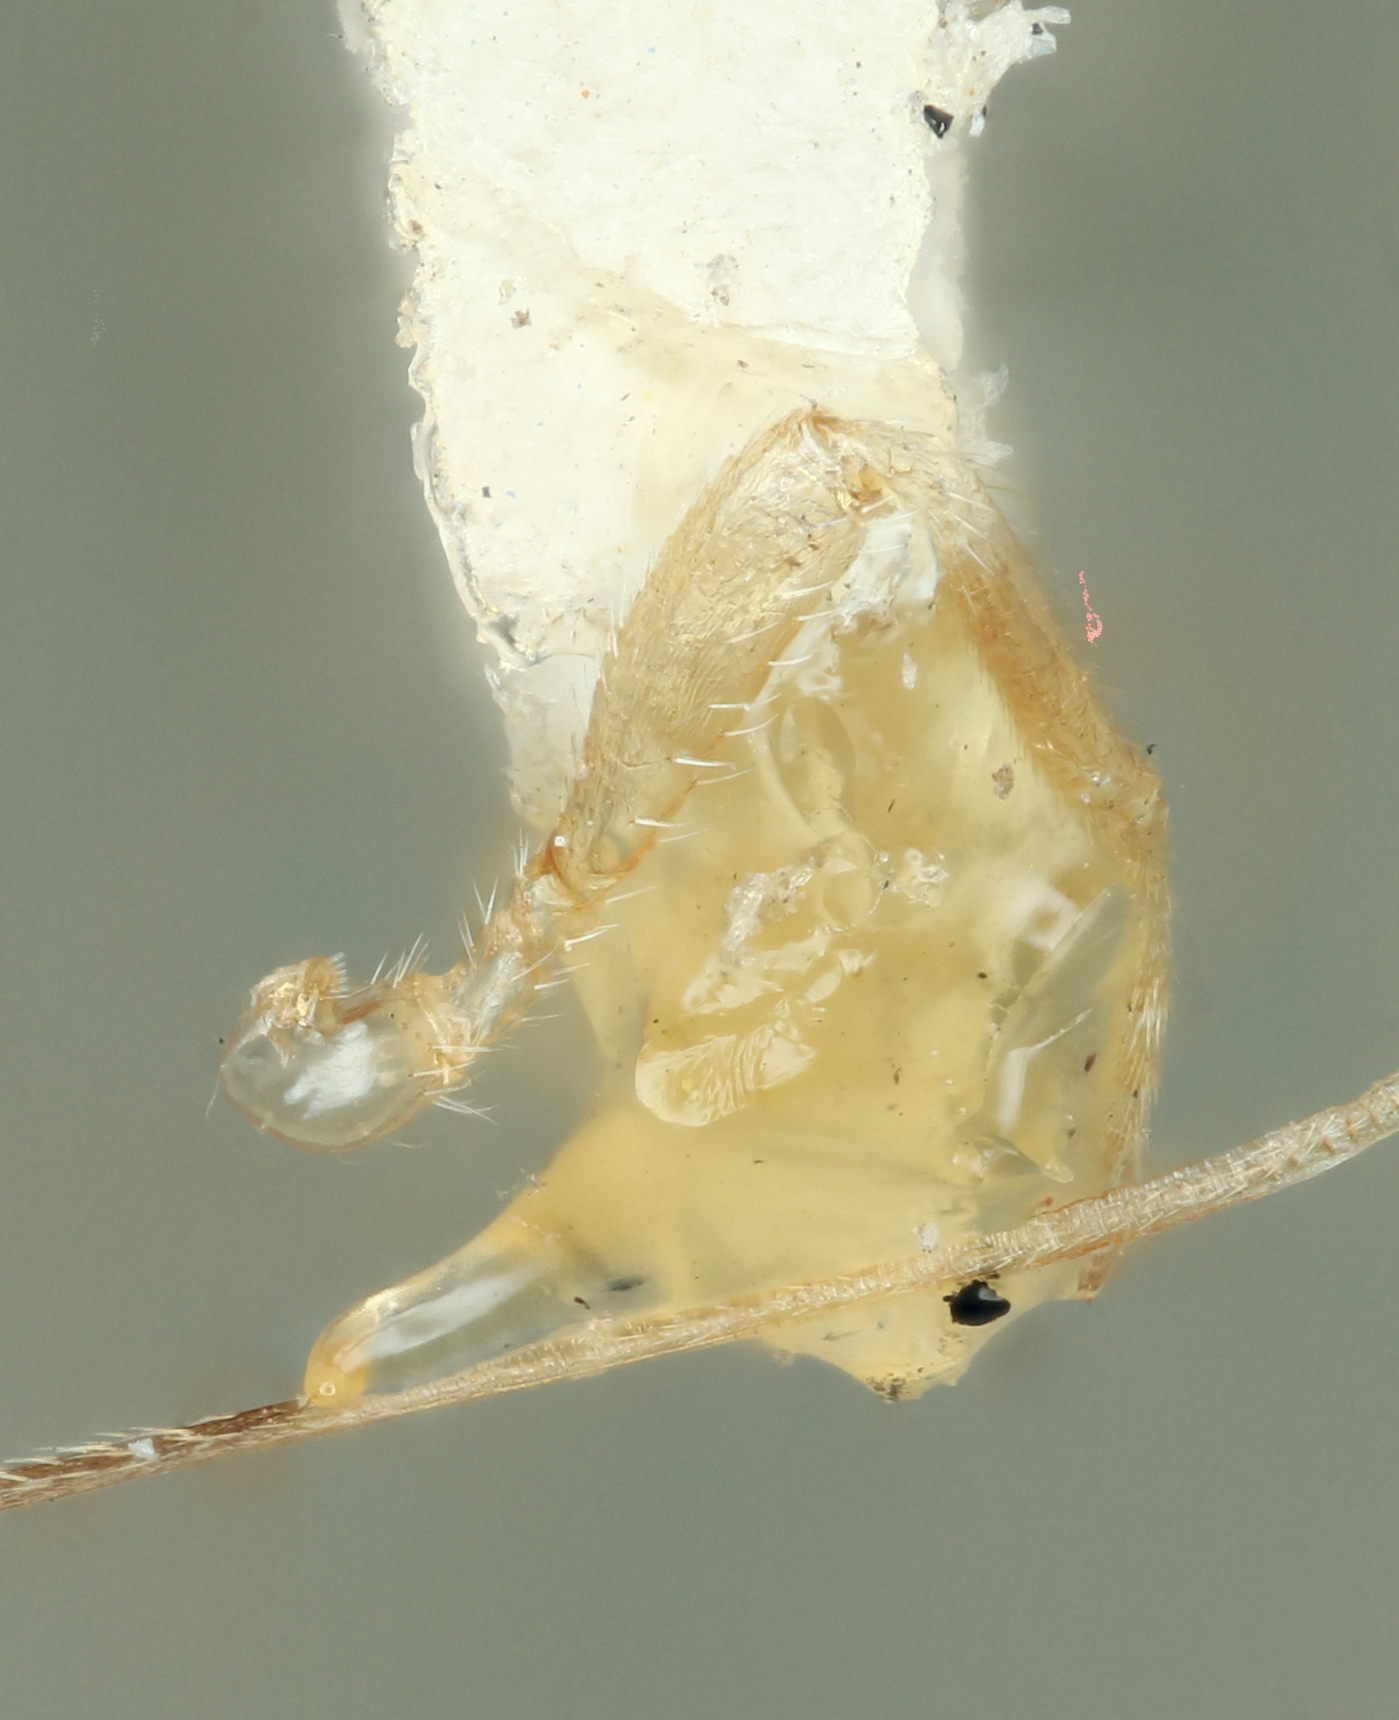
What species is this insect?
Monolexis manilensis
